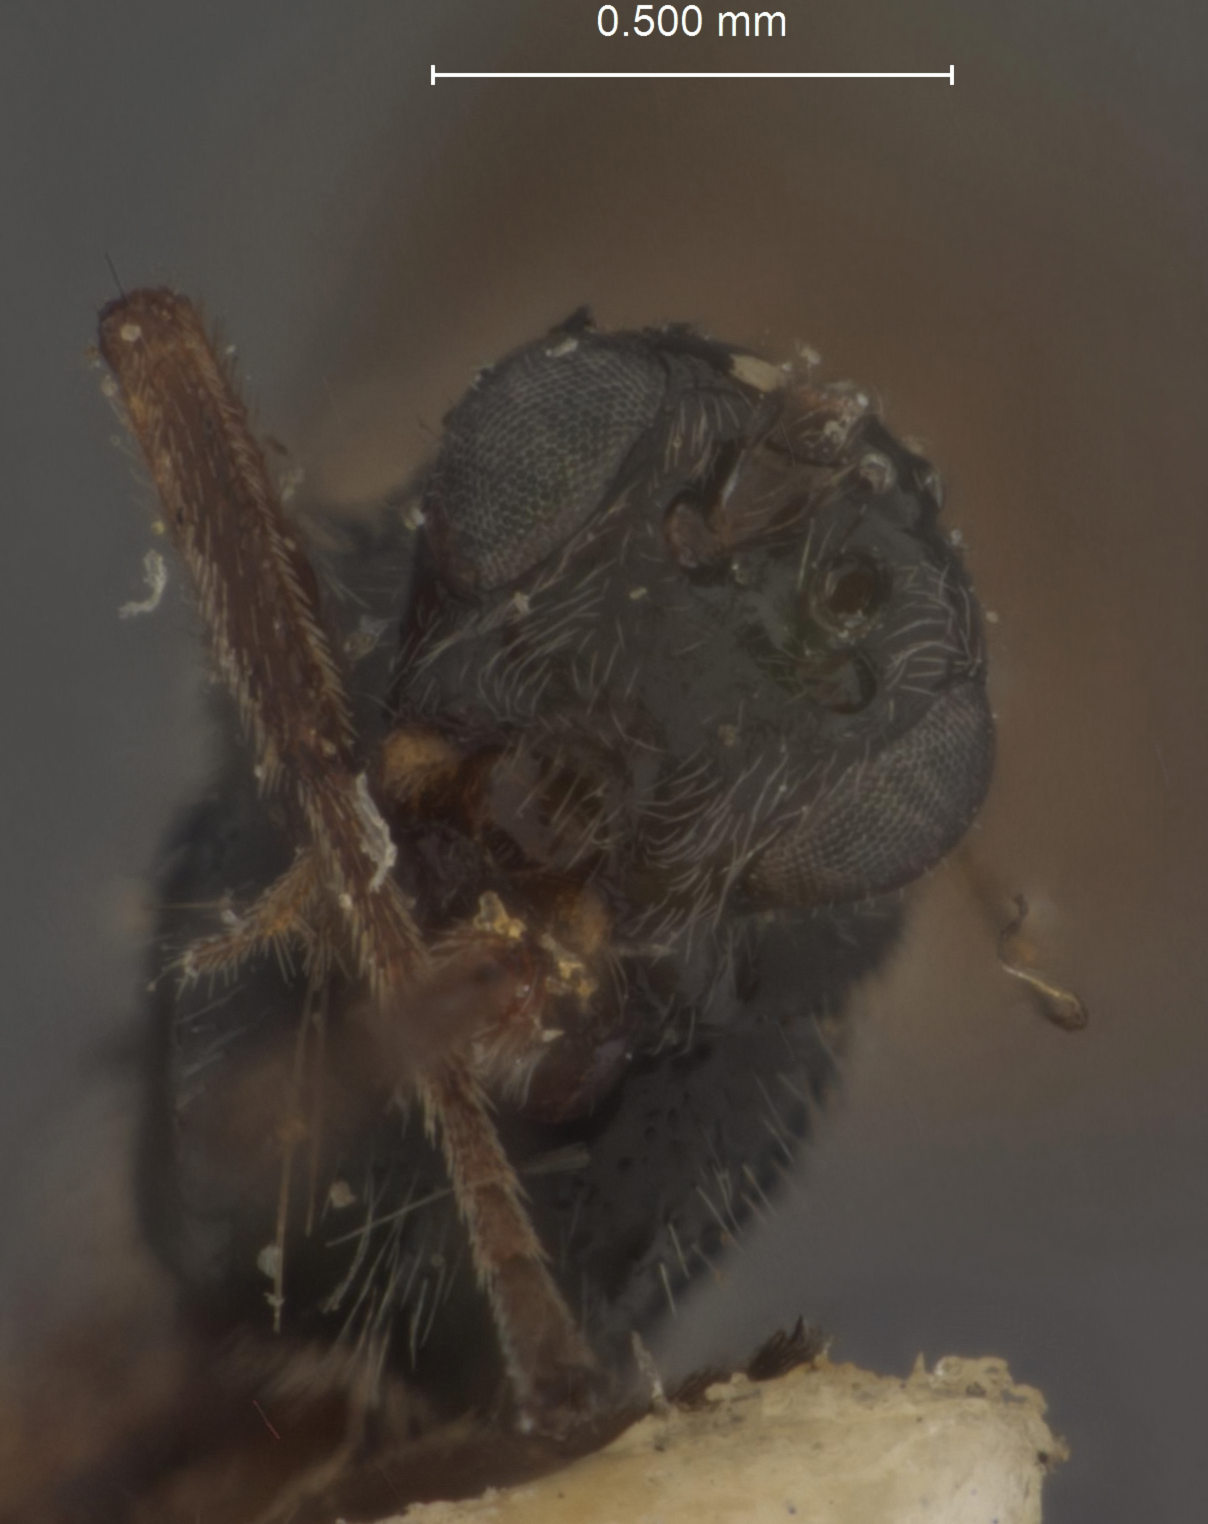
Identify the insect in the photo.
Microbracon connecticutorum
